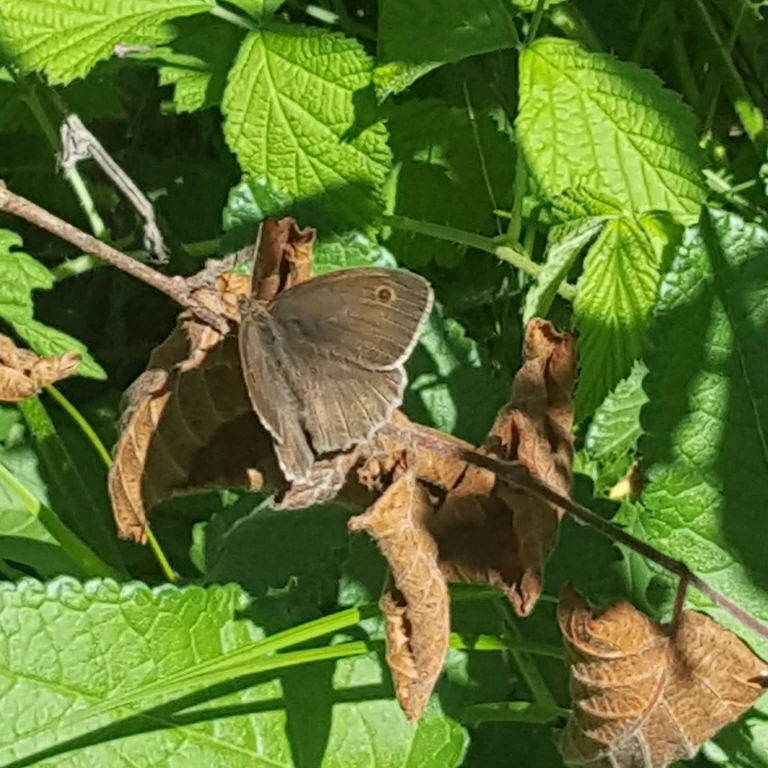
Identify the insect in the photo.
Maniola jurtina
